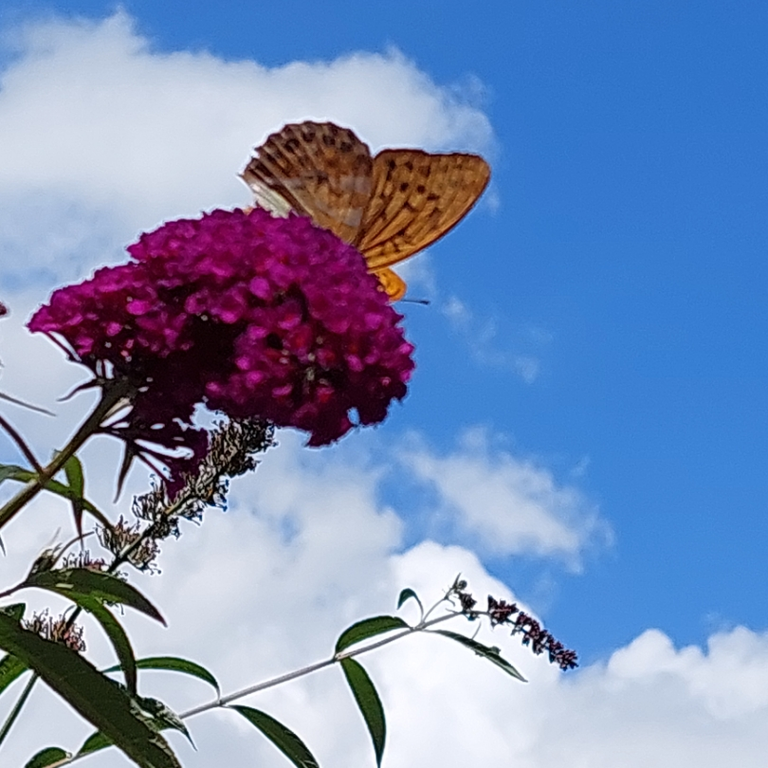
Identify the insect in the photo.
Argynnis paphia
